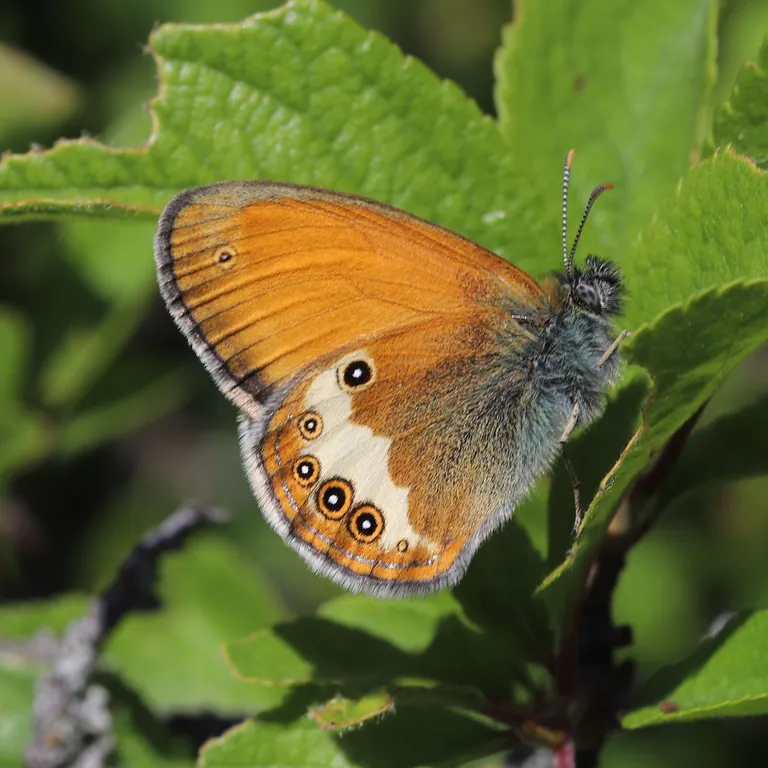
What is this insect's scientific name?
Coenonympha arcania
